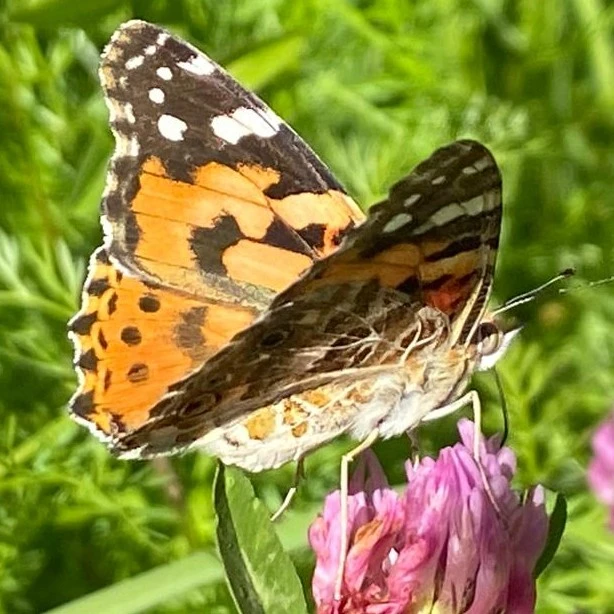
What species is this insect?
Vanessa cardui
